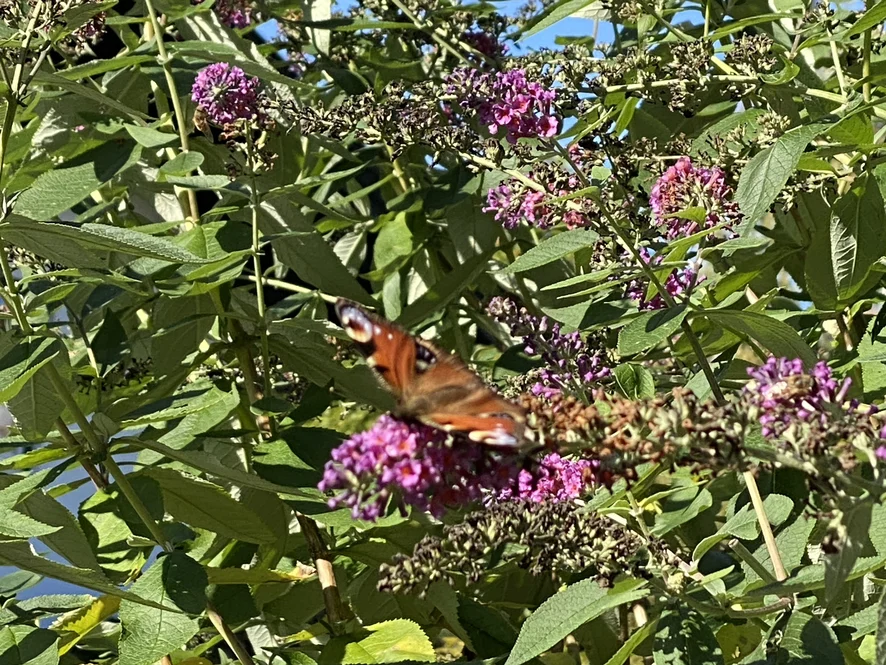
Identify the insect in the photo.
Aglais io
